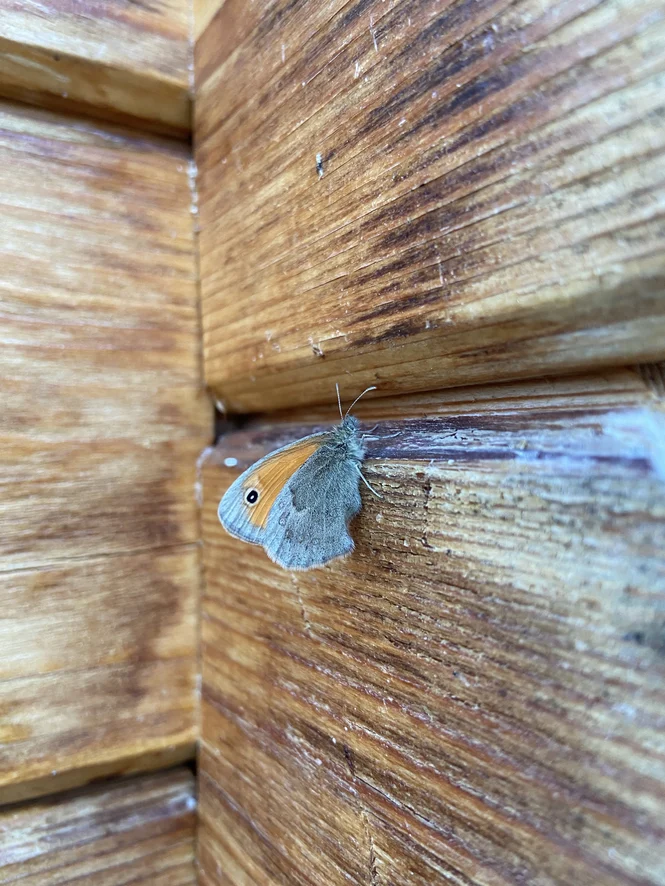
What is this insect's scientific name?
Coenonympha pamphilus
